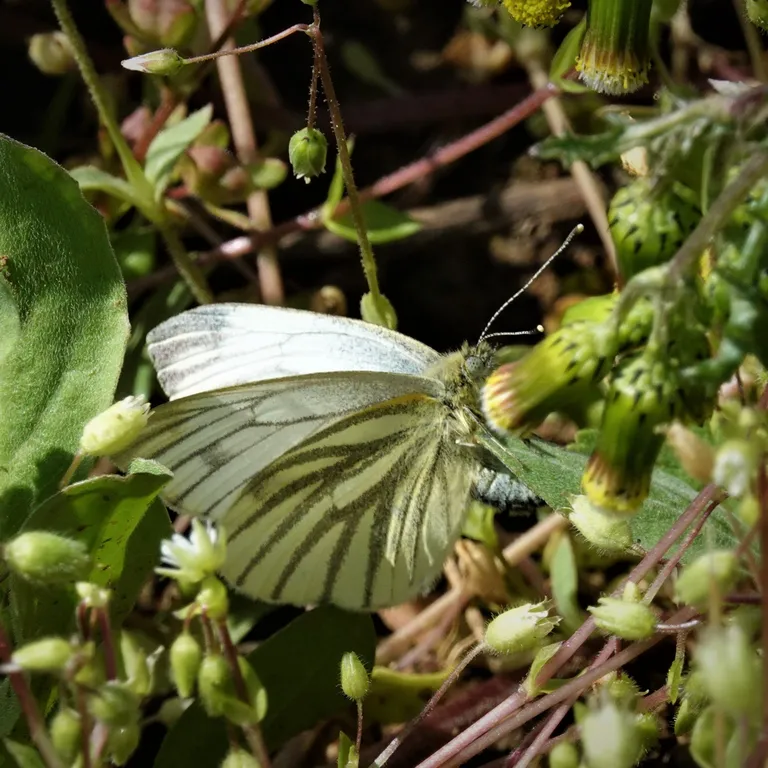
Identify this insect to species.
Pieris napi
